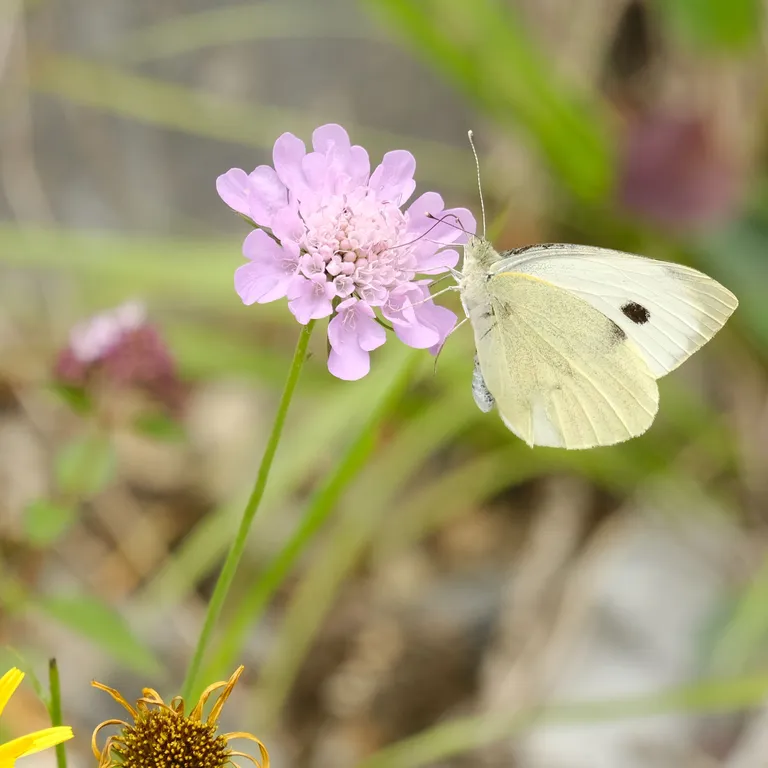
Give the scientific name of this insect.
Pieris brassicae
